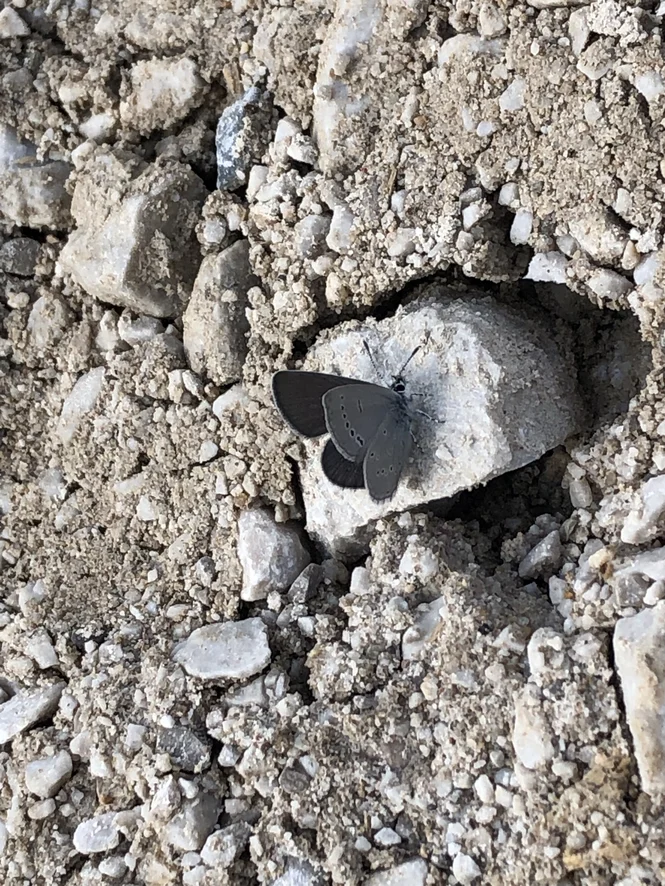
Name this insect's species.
Cupido minimus
